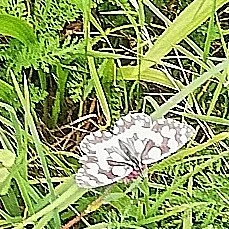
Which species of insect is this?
Melanargia galathea
